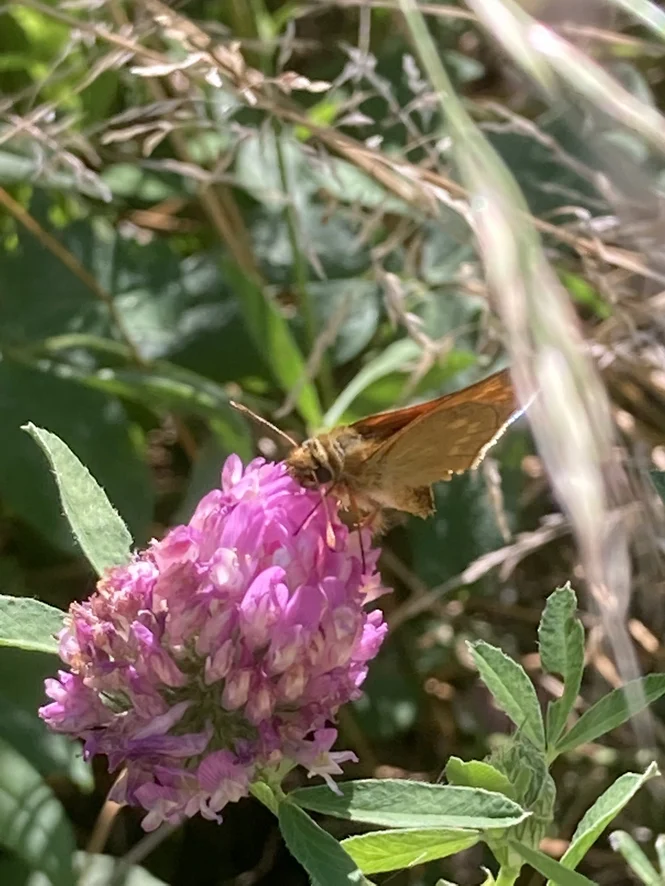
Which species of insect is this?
Ochlodes sylvanus (also Ochlodes venata)
